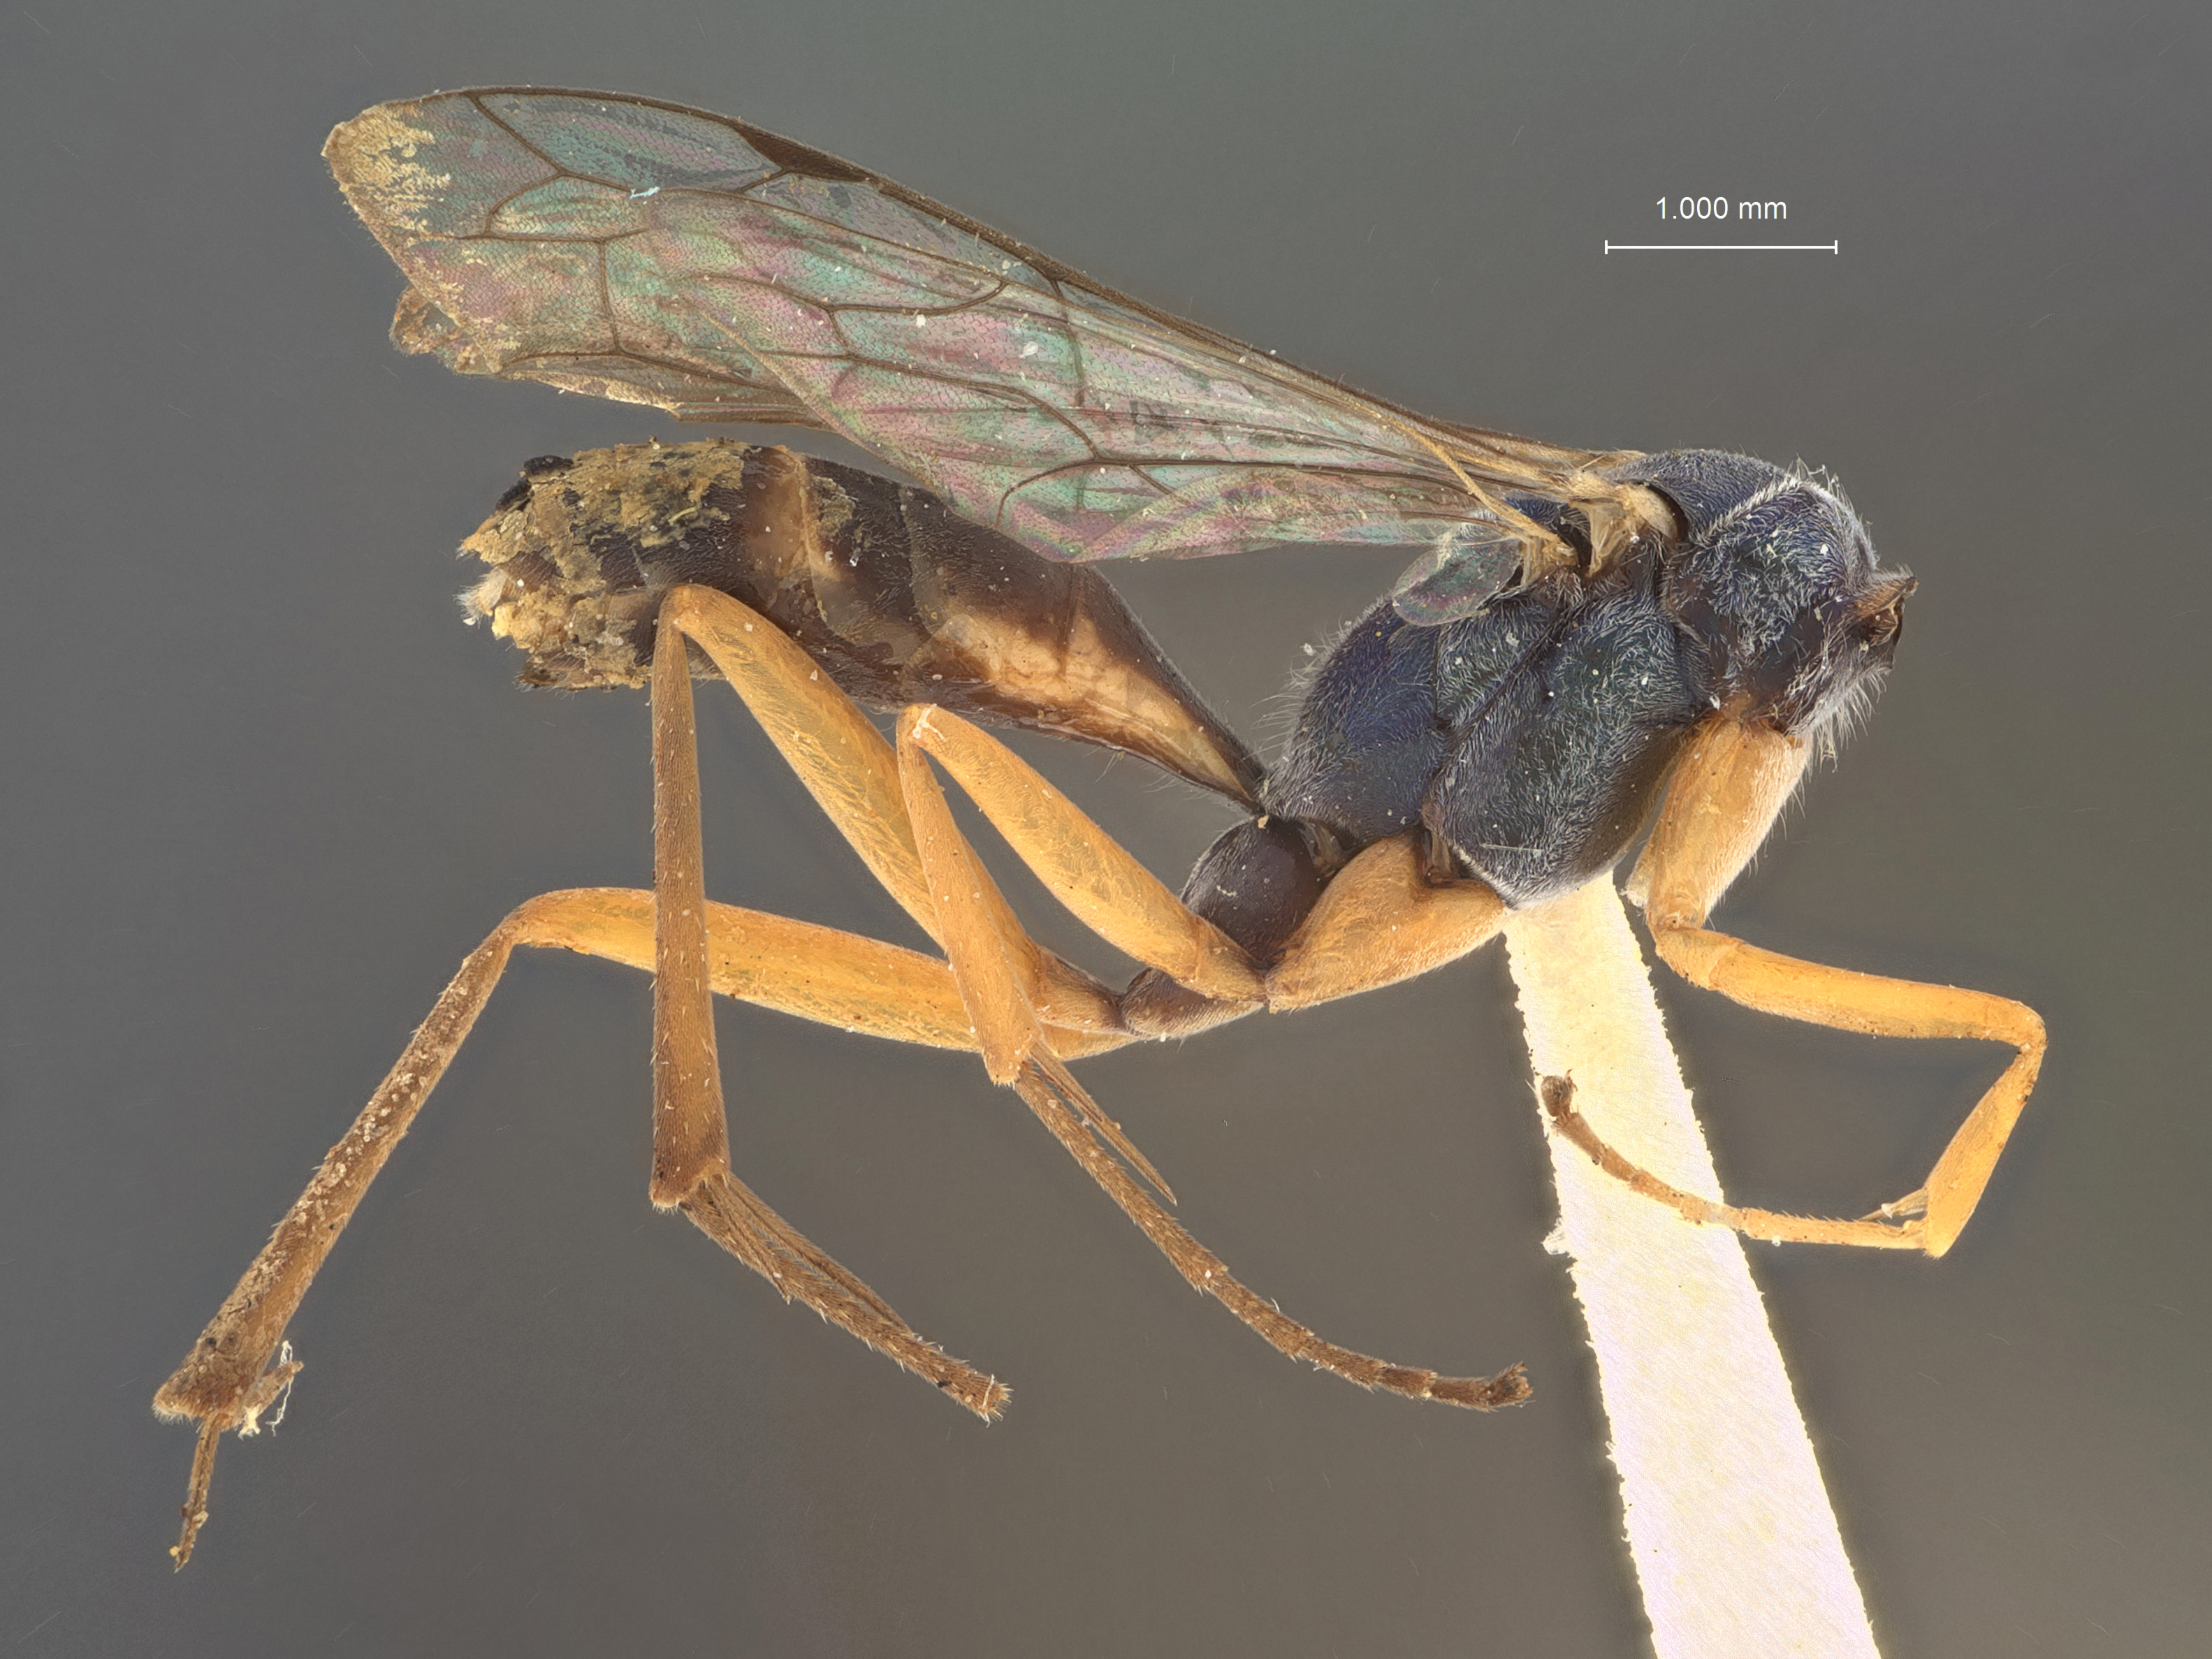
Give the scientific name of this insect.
Auplopus woodi
